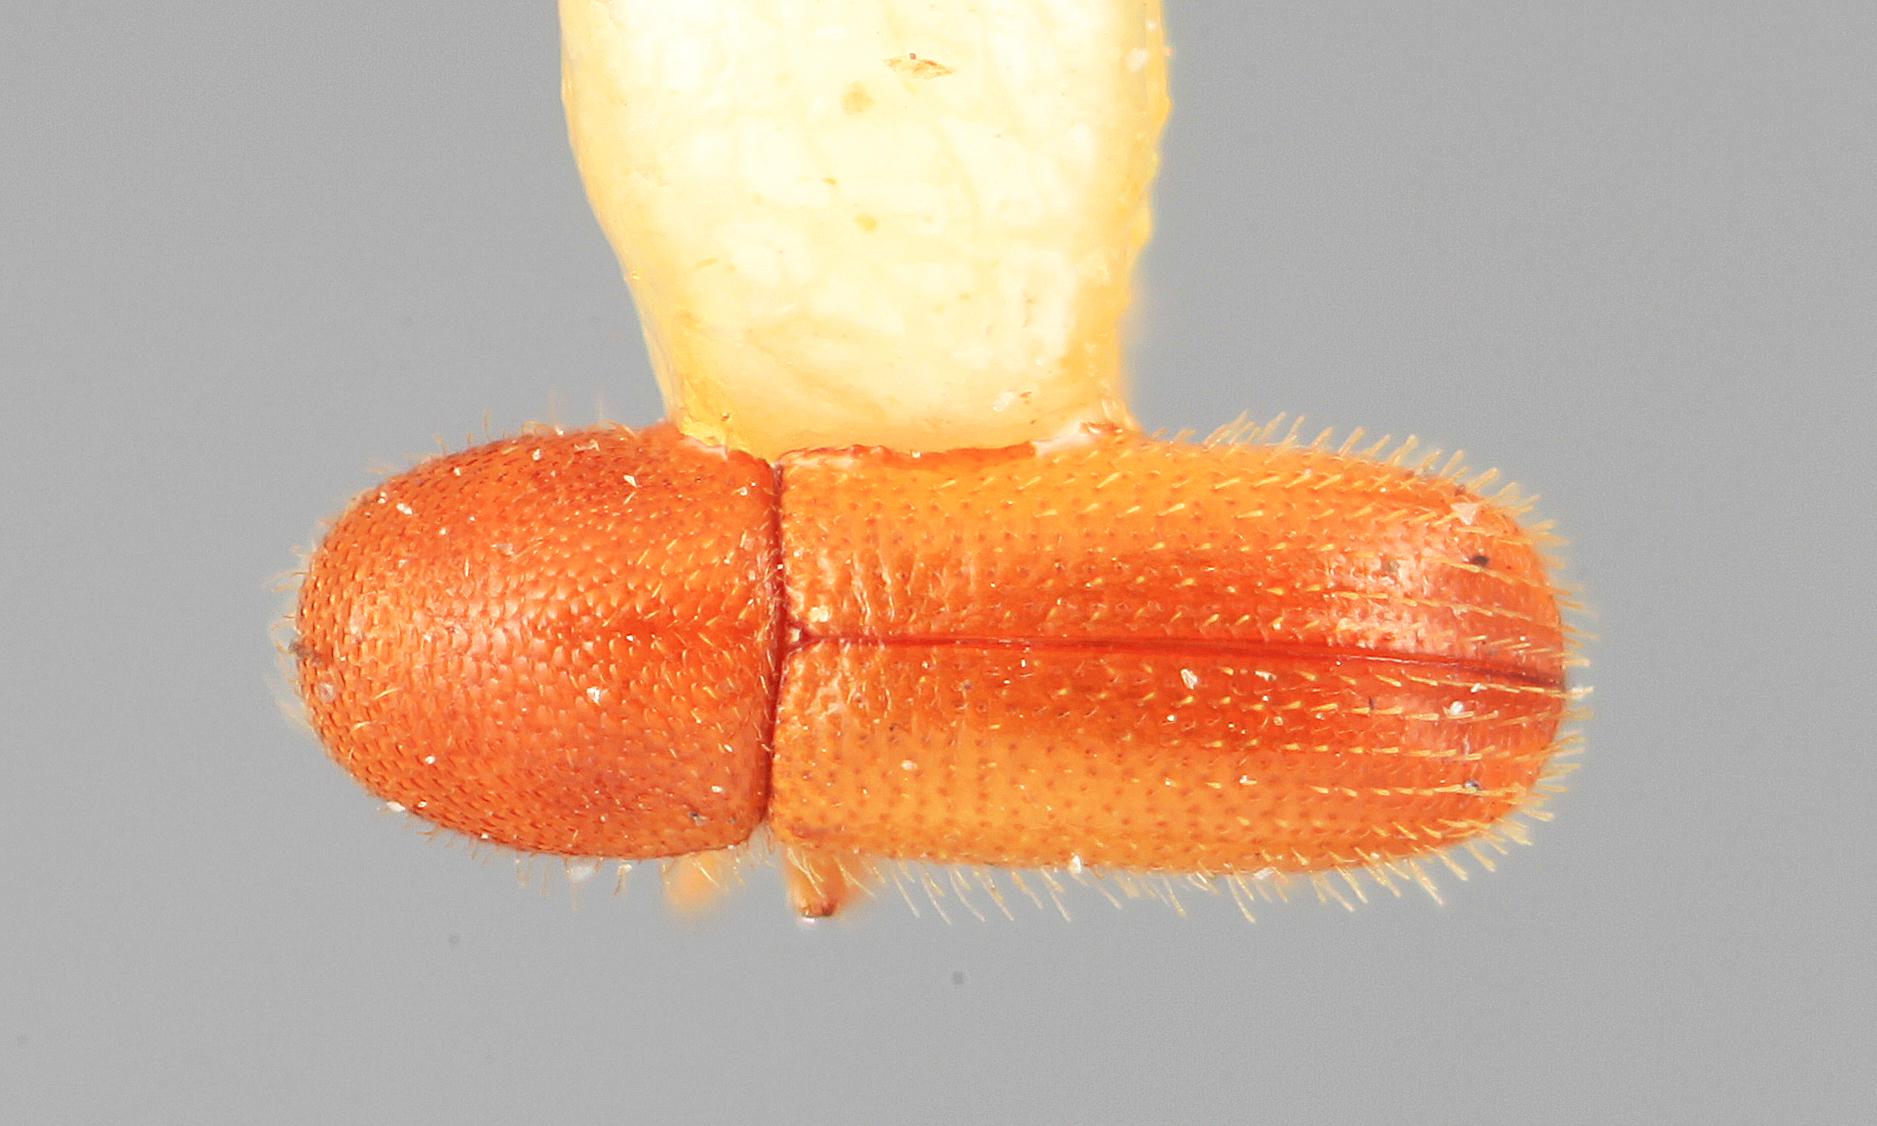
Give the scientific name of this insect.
Dendrocranulus vicinalis
